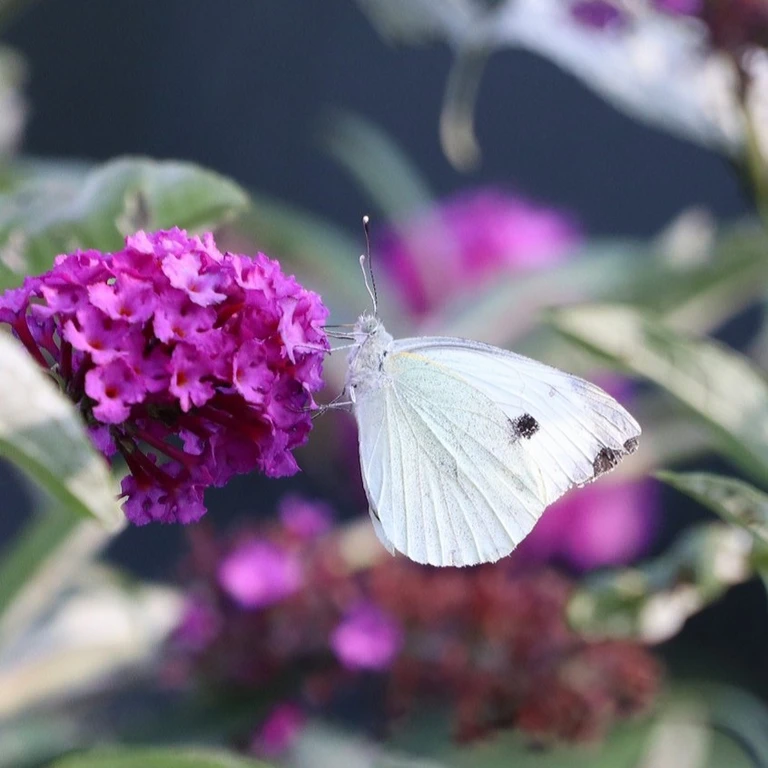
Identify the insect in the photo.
Pieris brassicae
